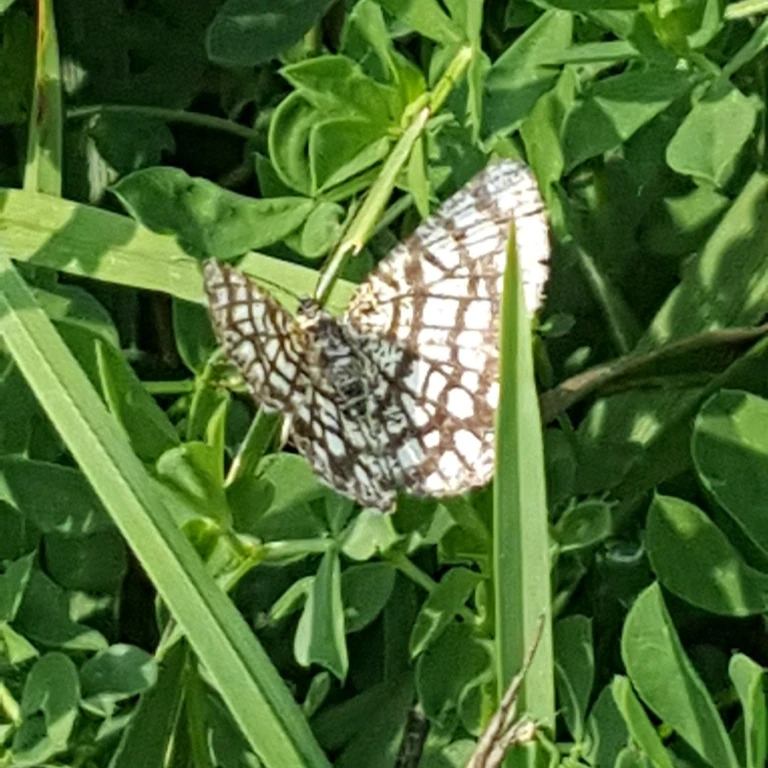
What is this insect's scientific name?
Chiasmia clathrata
